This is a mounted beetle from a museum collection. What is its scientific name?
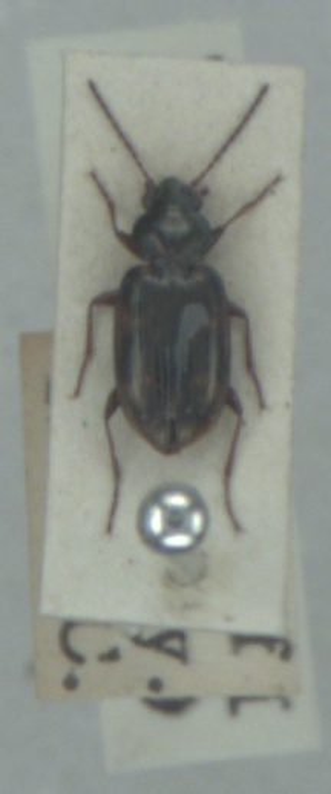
Bembidion varium
